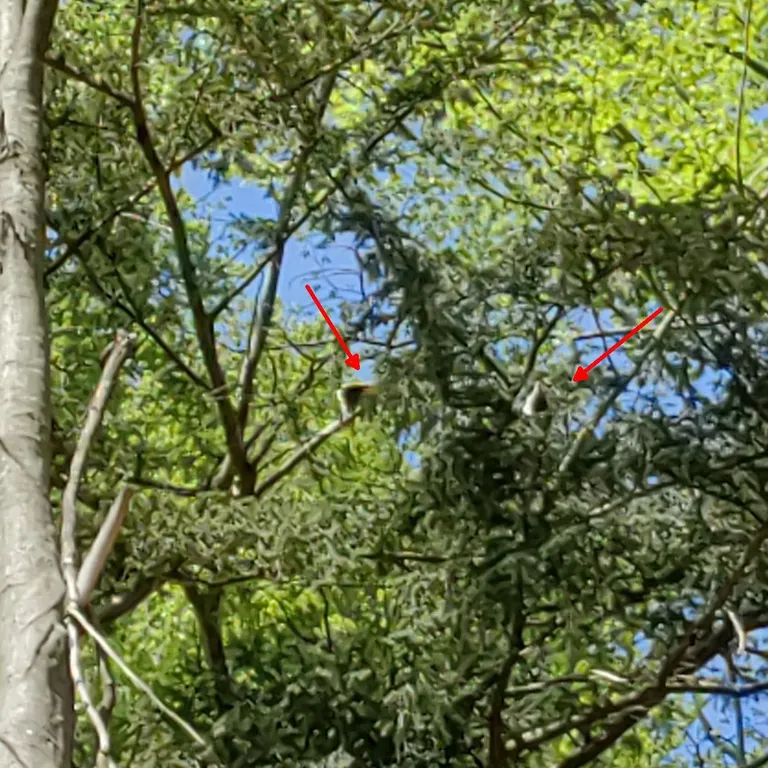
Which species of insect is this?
Nymphalis antiopa
